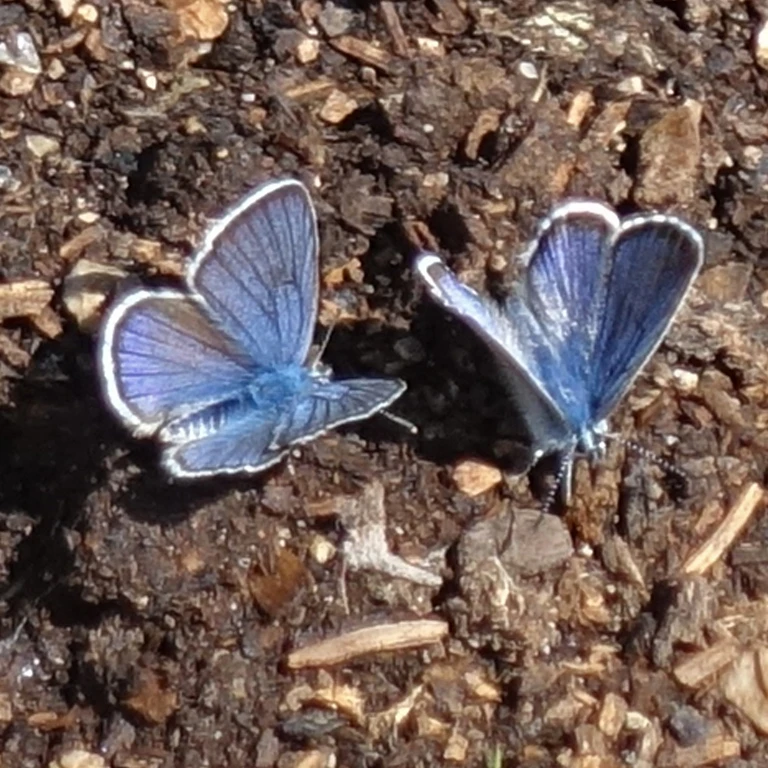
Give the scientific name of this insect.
Cyaniris semiargus
